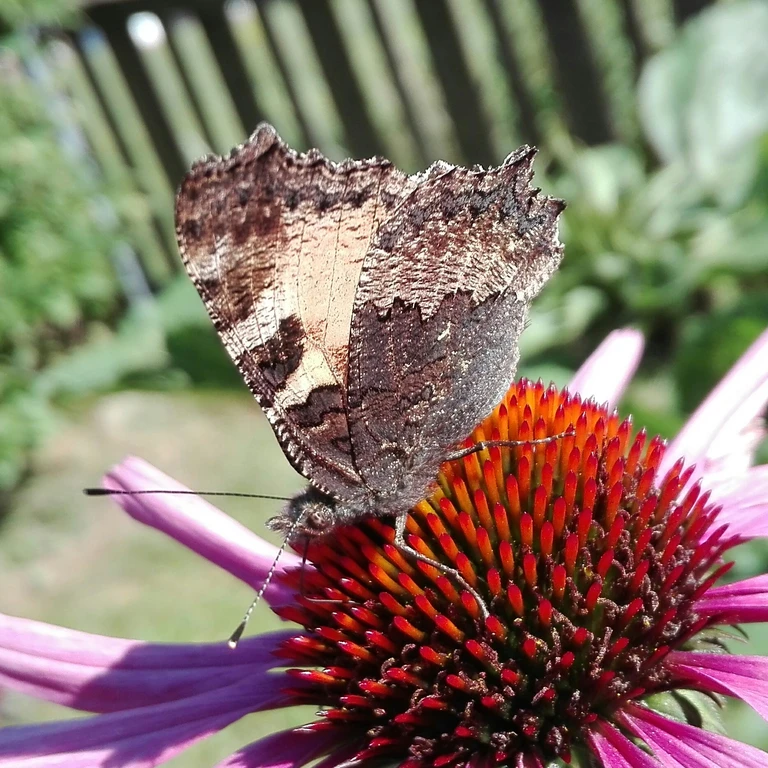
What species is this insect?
Aglais urticae
